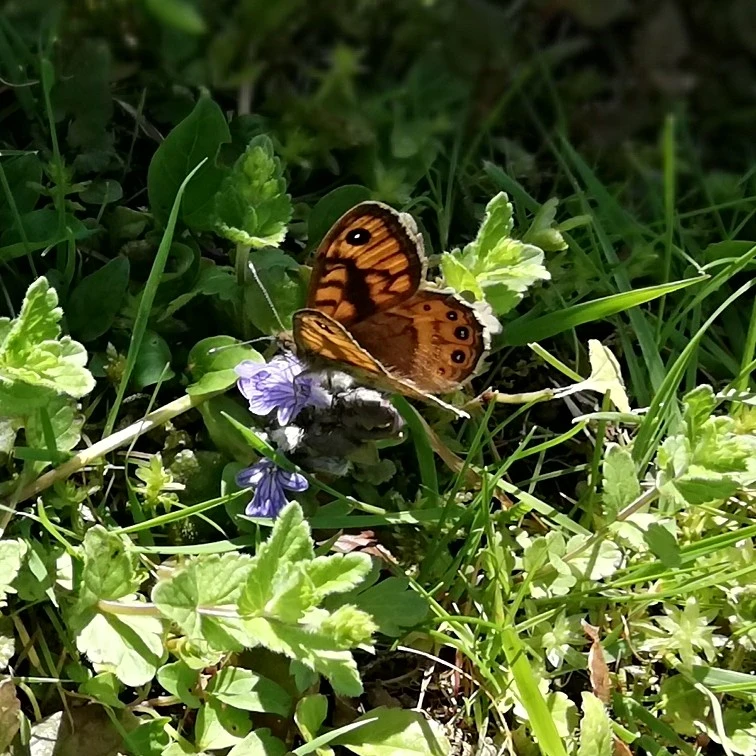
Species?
Lasiommata megera (also Pararge megera)
